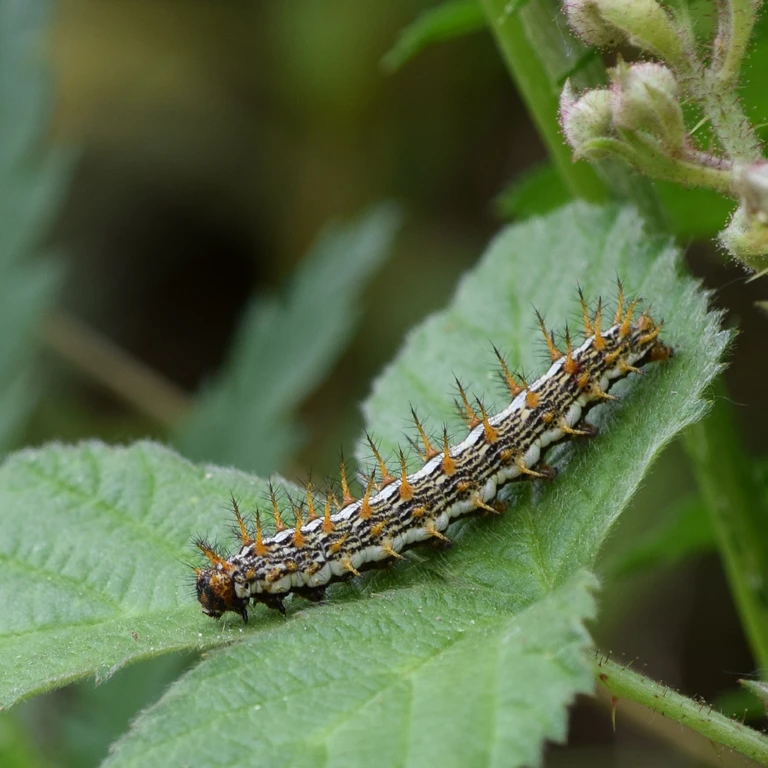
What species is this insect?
Brenthis daphne
